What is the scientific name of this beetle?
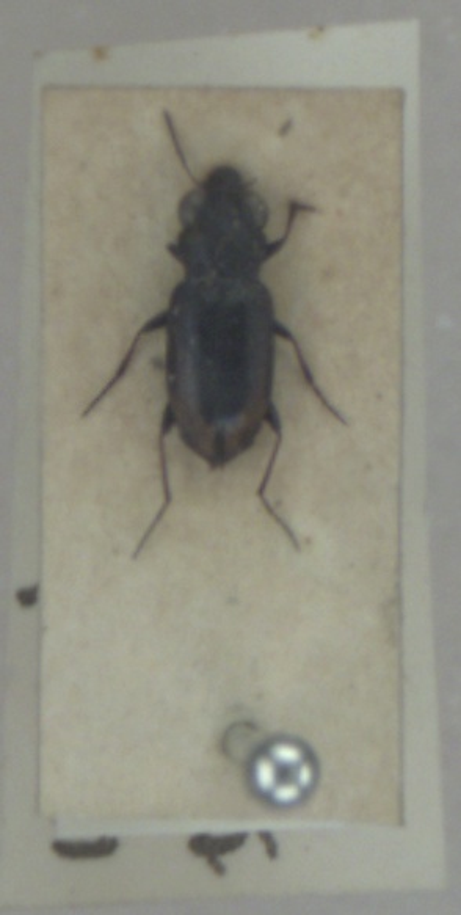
Notiophilus biguttatus
